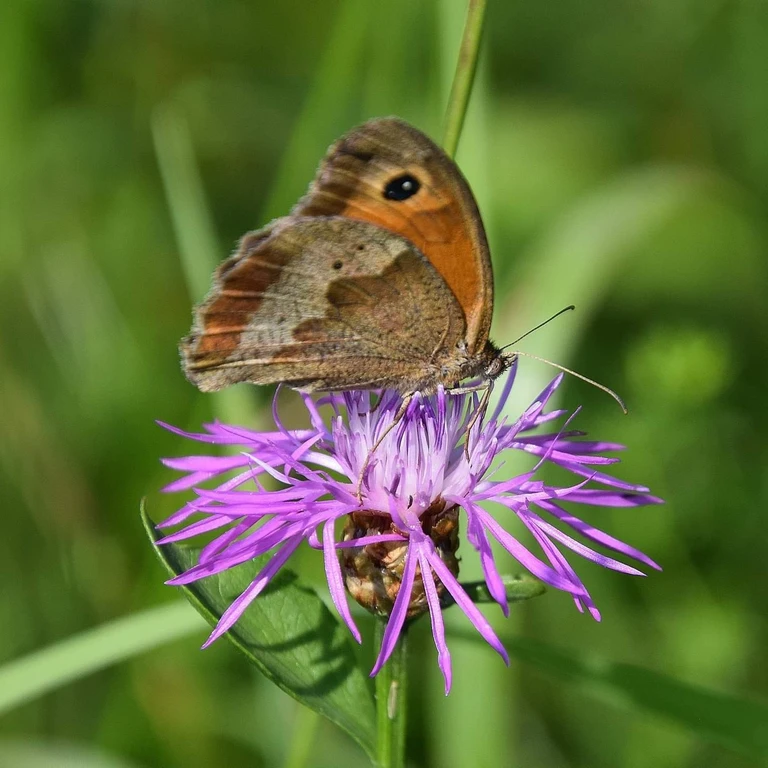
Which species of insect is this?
Maniola jurtina
